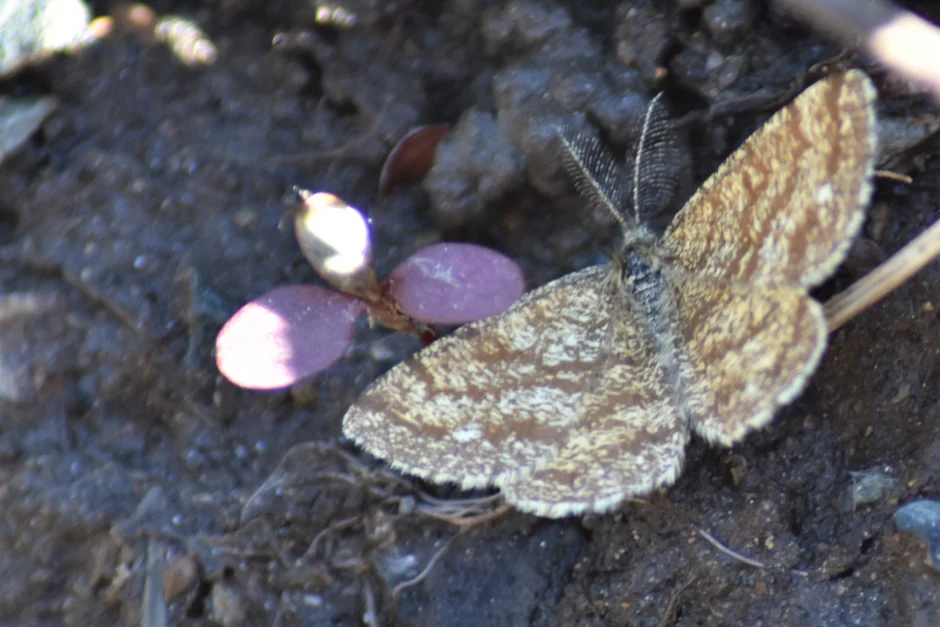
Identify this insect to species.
Ematurga atomaria
